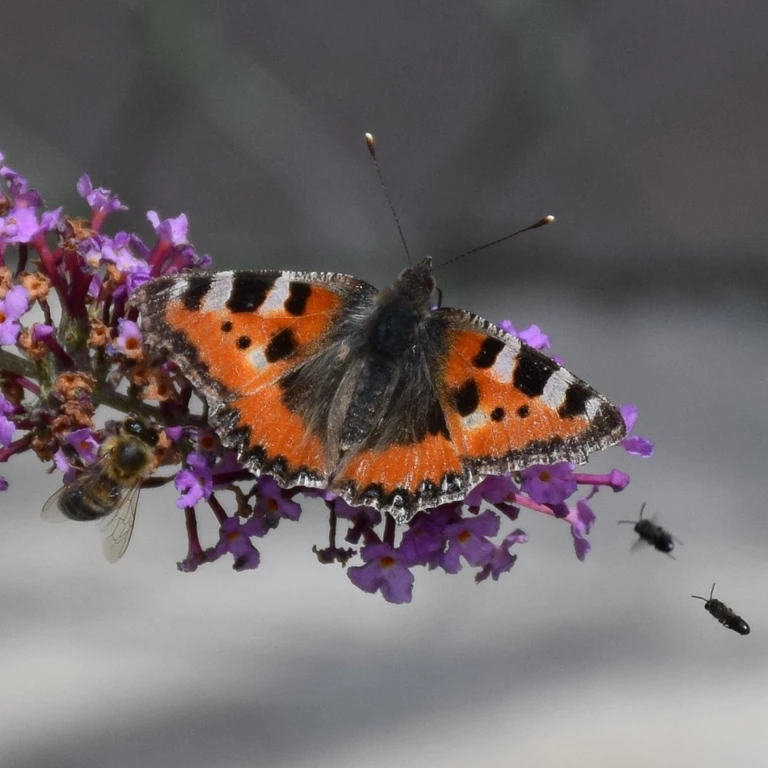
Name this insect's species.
Aglais urticae
